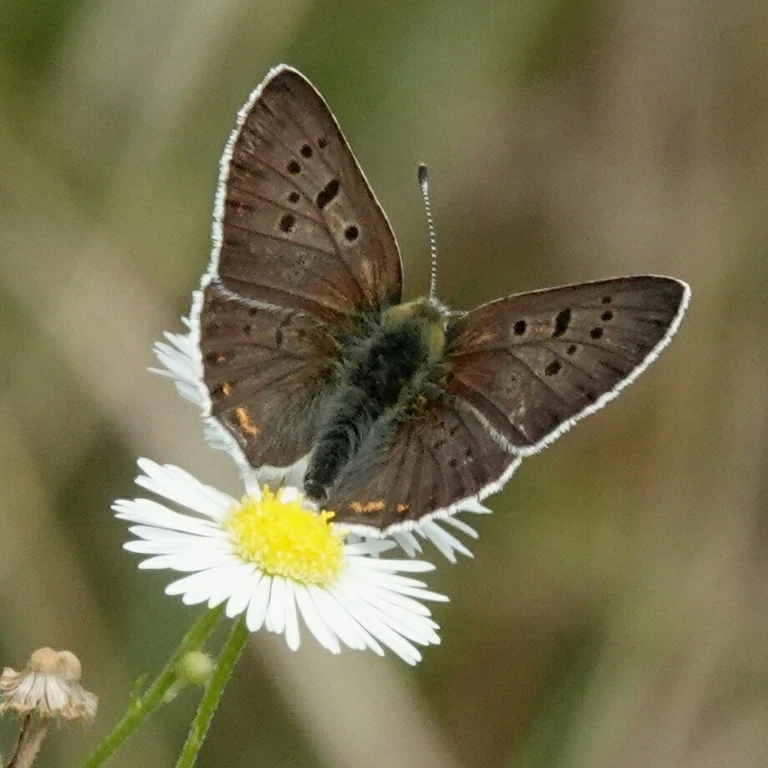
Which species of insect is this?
Lycaena tityrus (also Loweia tityrus)
